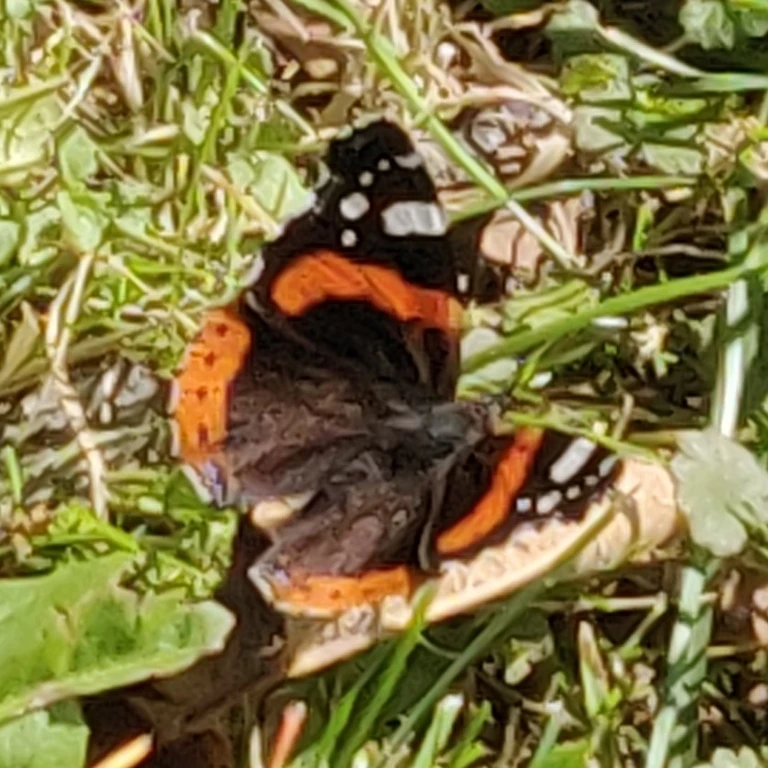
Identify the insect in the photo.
Vanessa atalanta
